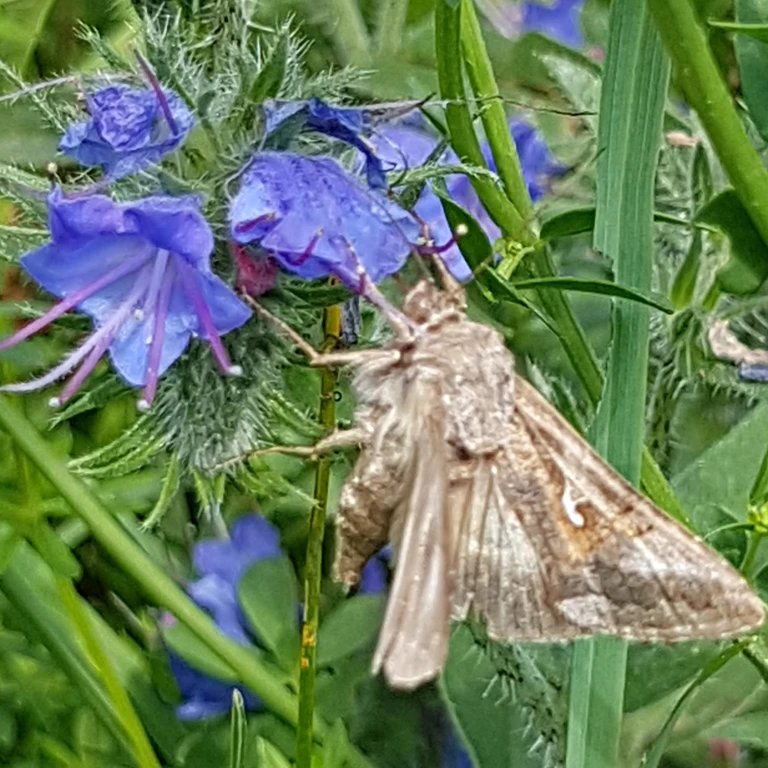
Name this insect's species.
Autographa gamma
